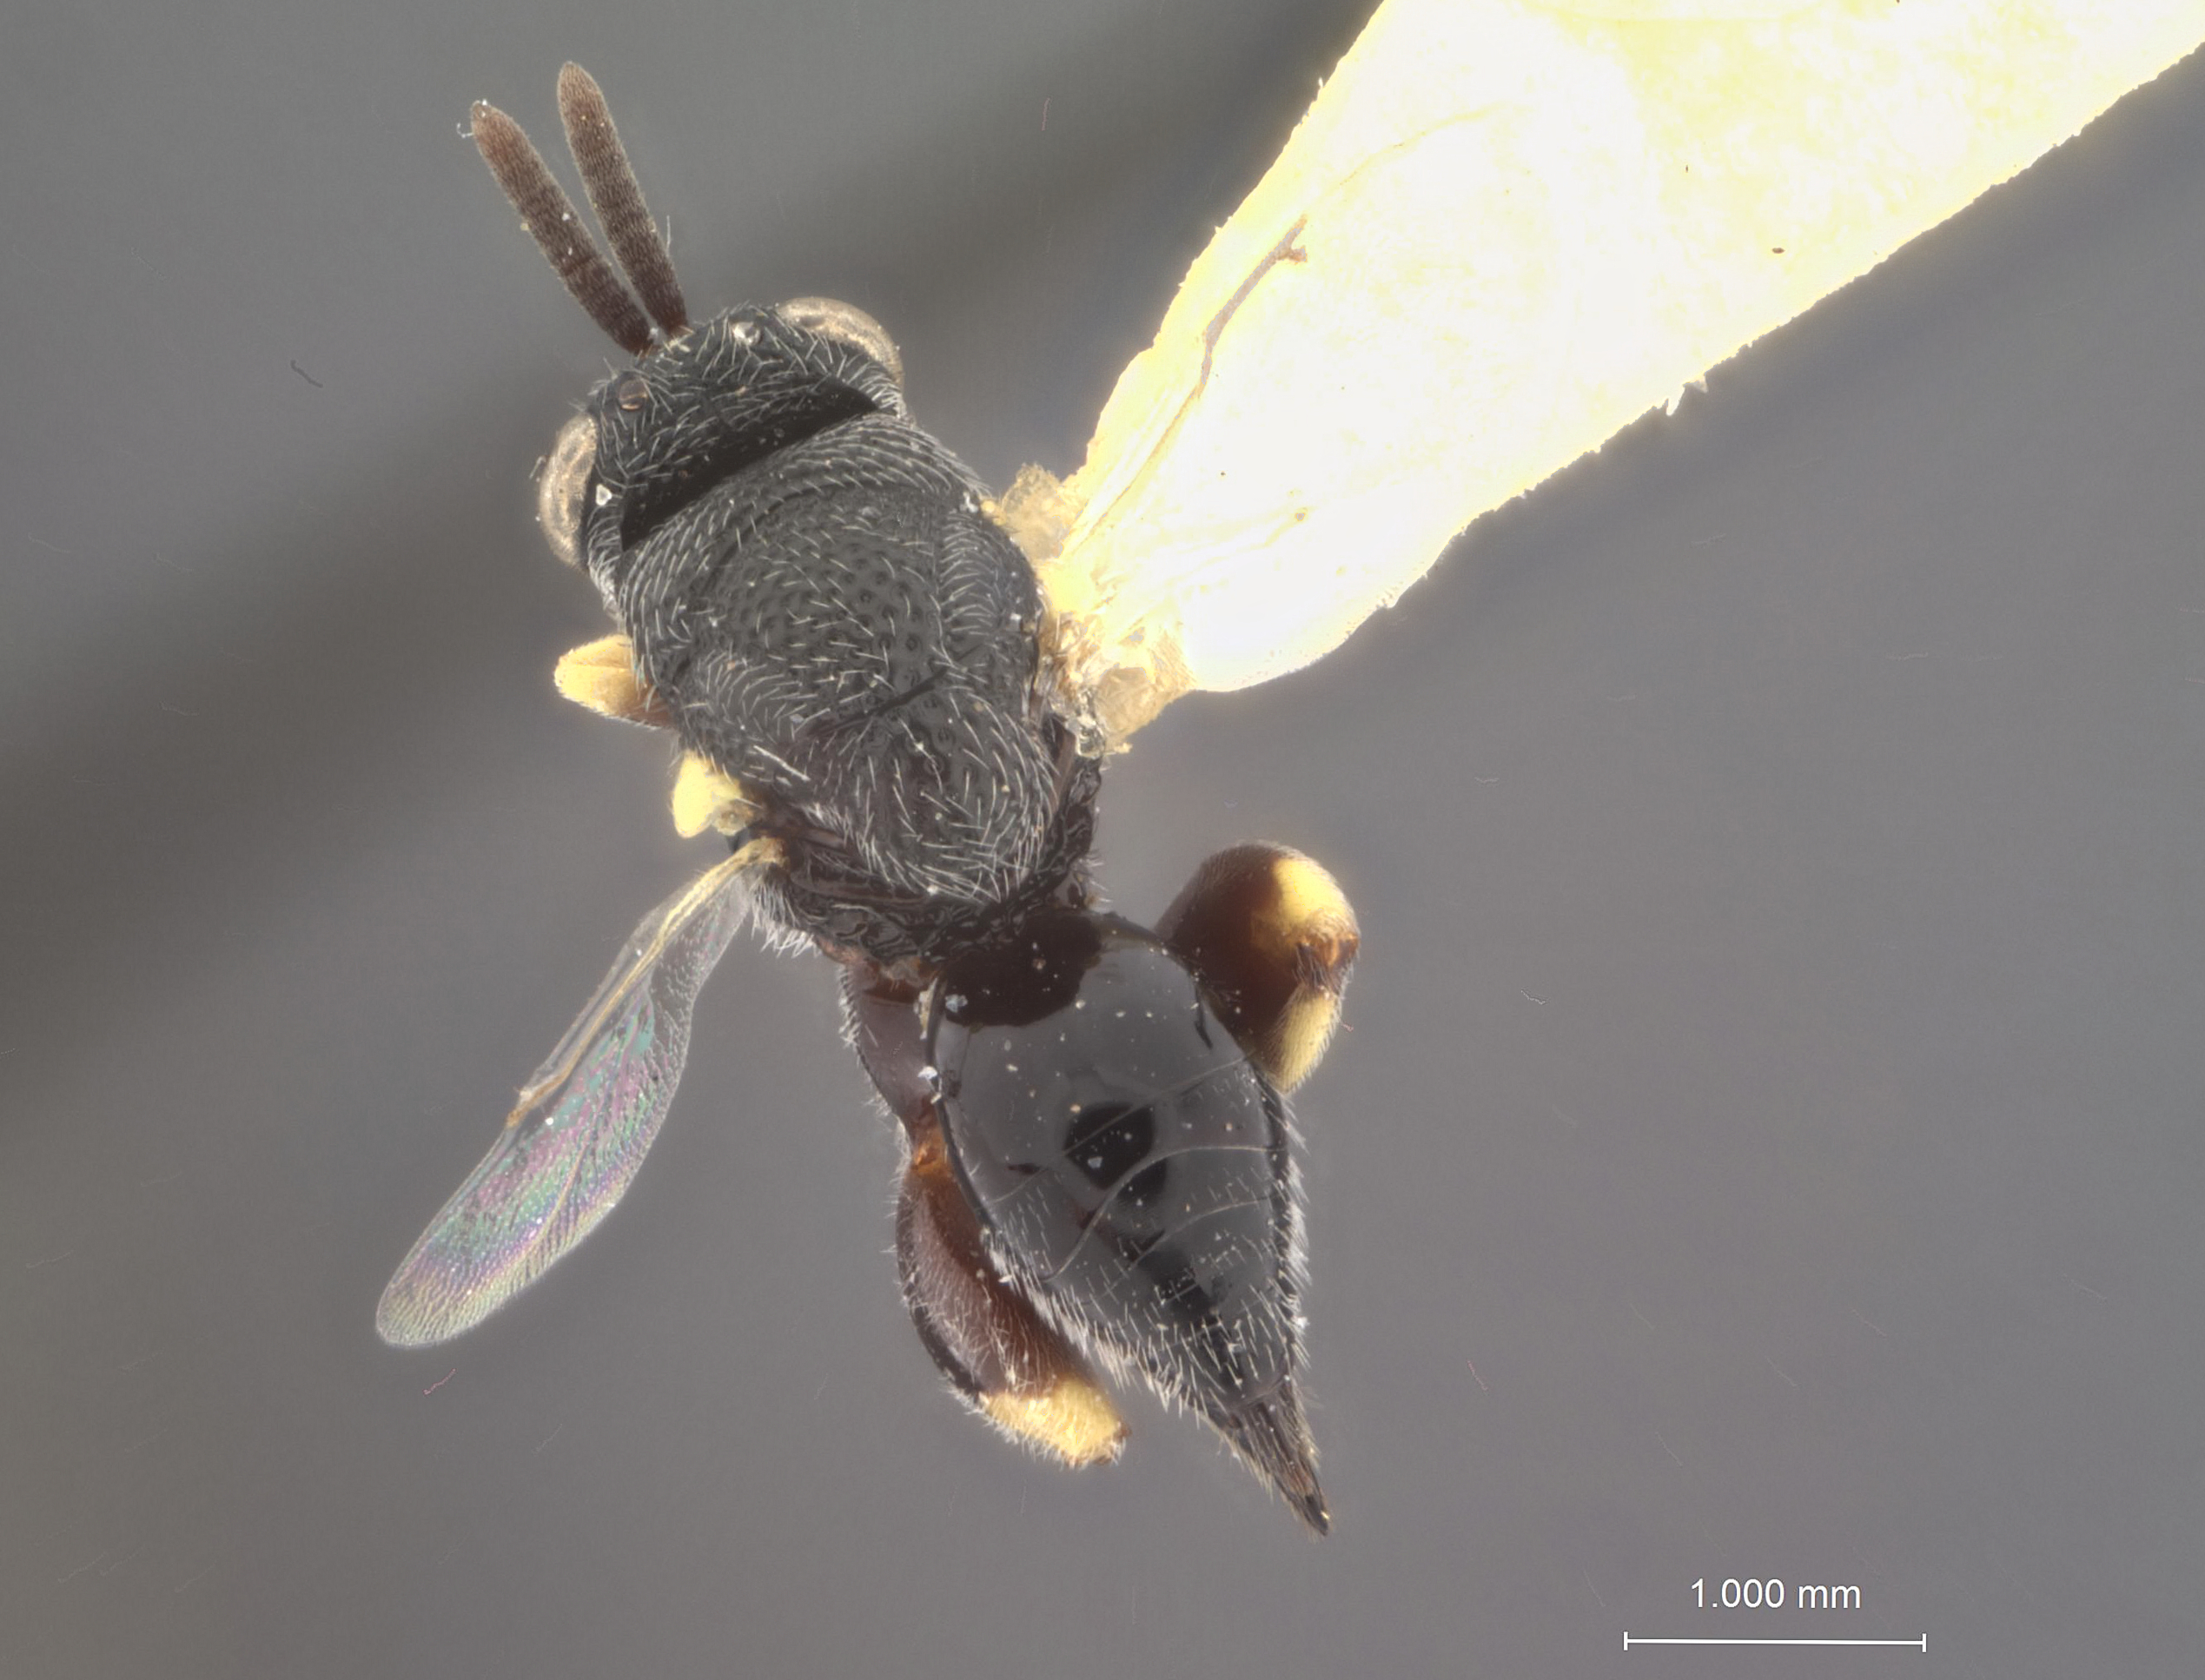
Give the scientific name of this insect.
Brachymeria laetiliae
